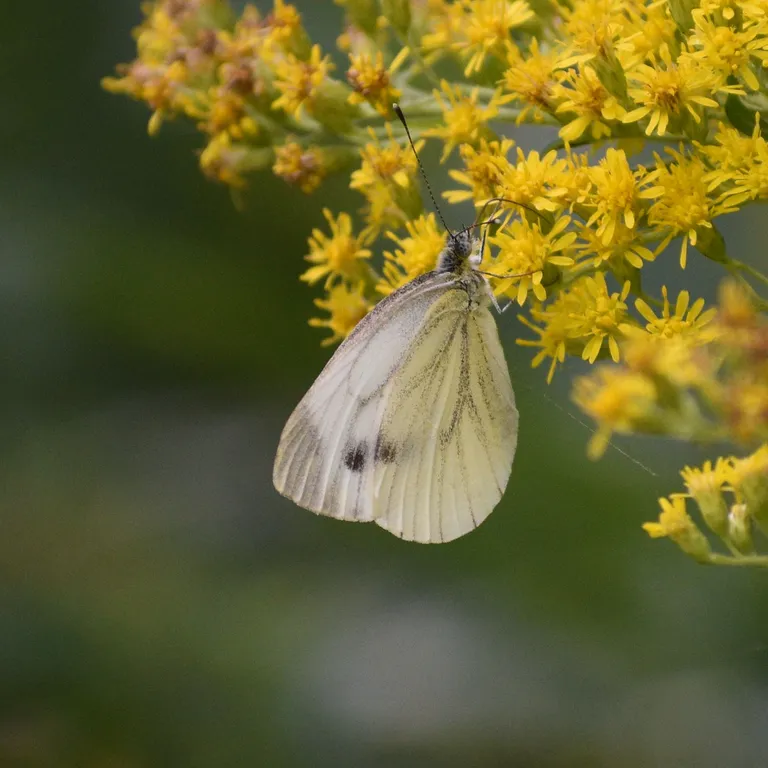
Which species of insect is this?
Pieris napi
